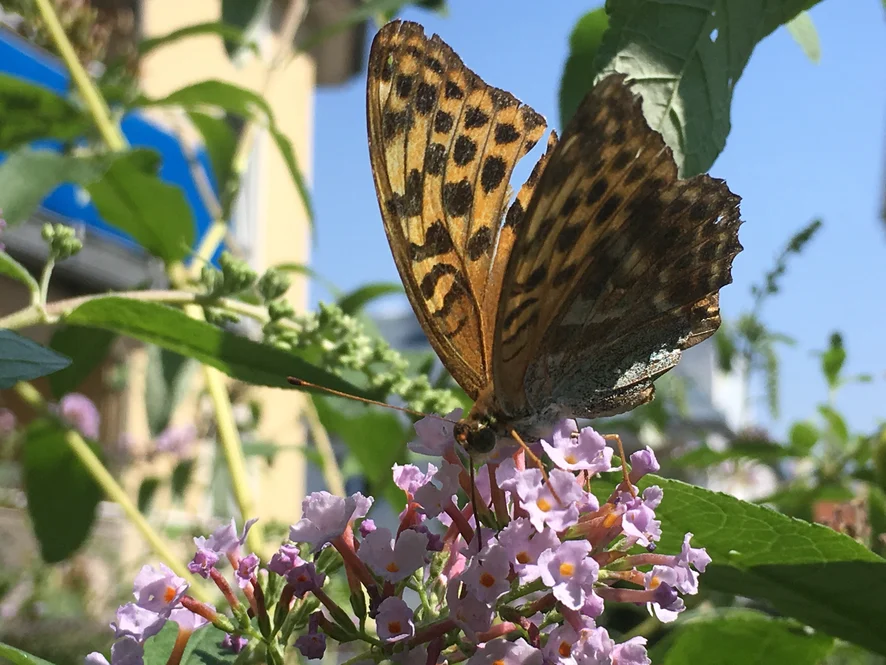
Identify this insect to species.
Argynnis paphia
